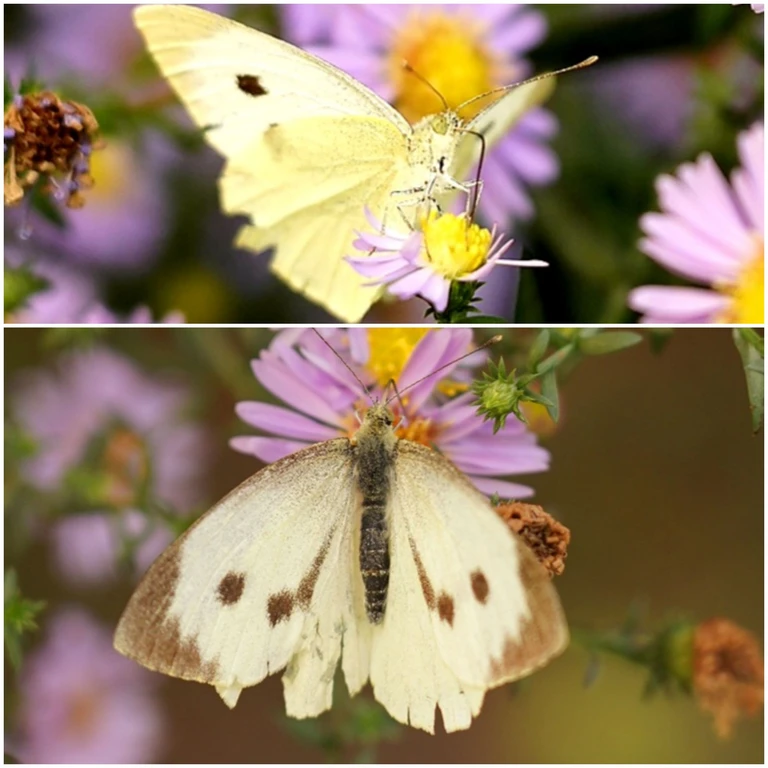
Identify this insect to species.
Pieris brassicae
